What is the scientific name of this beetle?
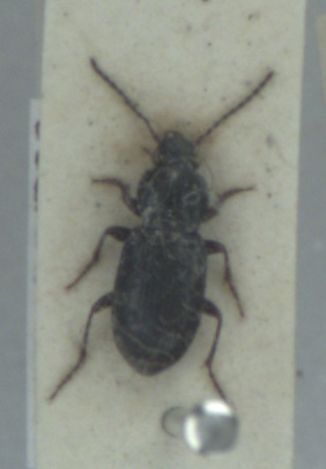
Pterostichus diligens
